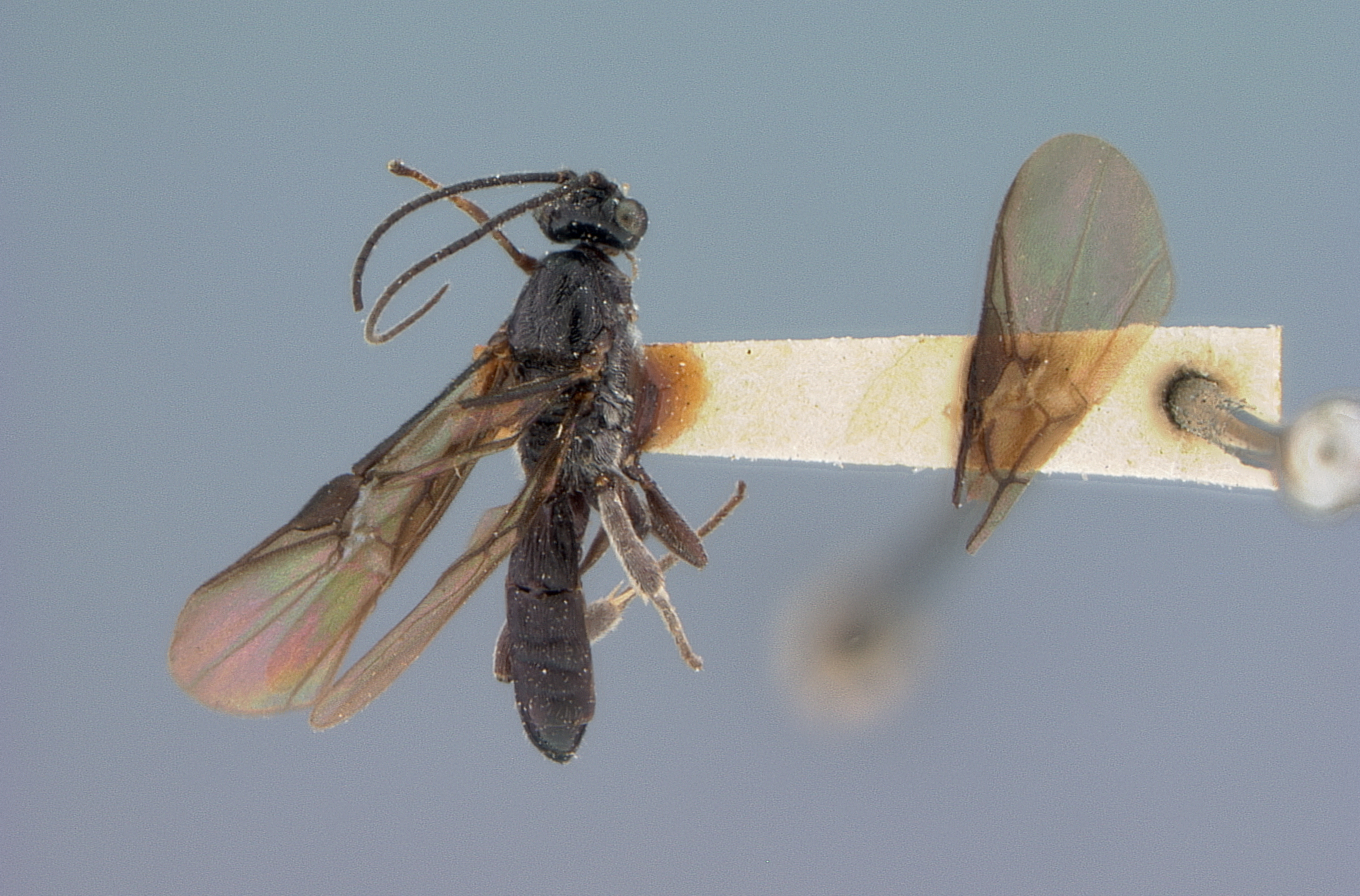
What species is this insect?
Agathis philippinensis
